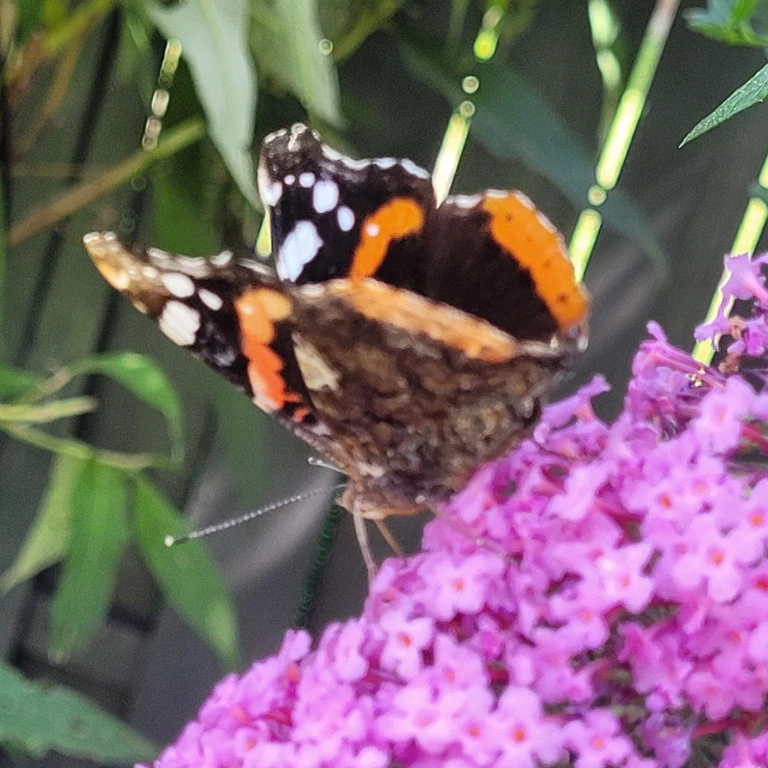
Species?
Vanessa atalanta
